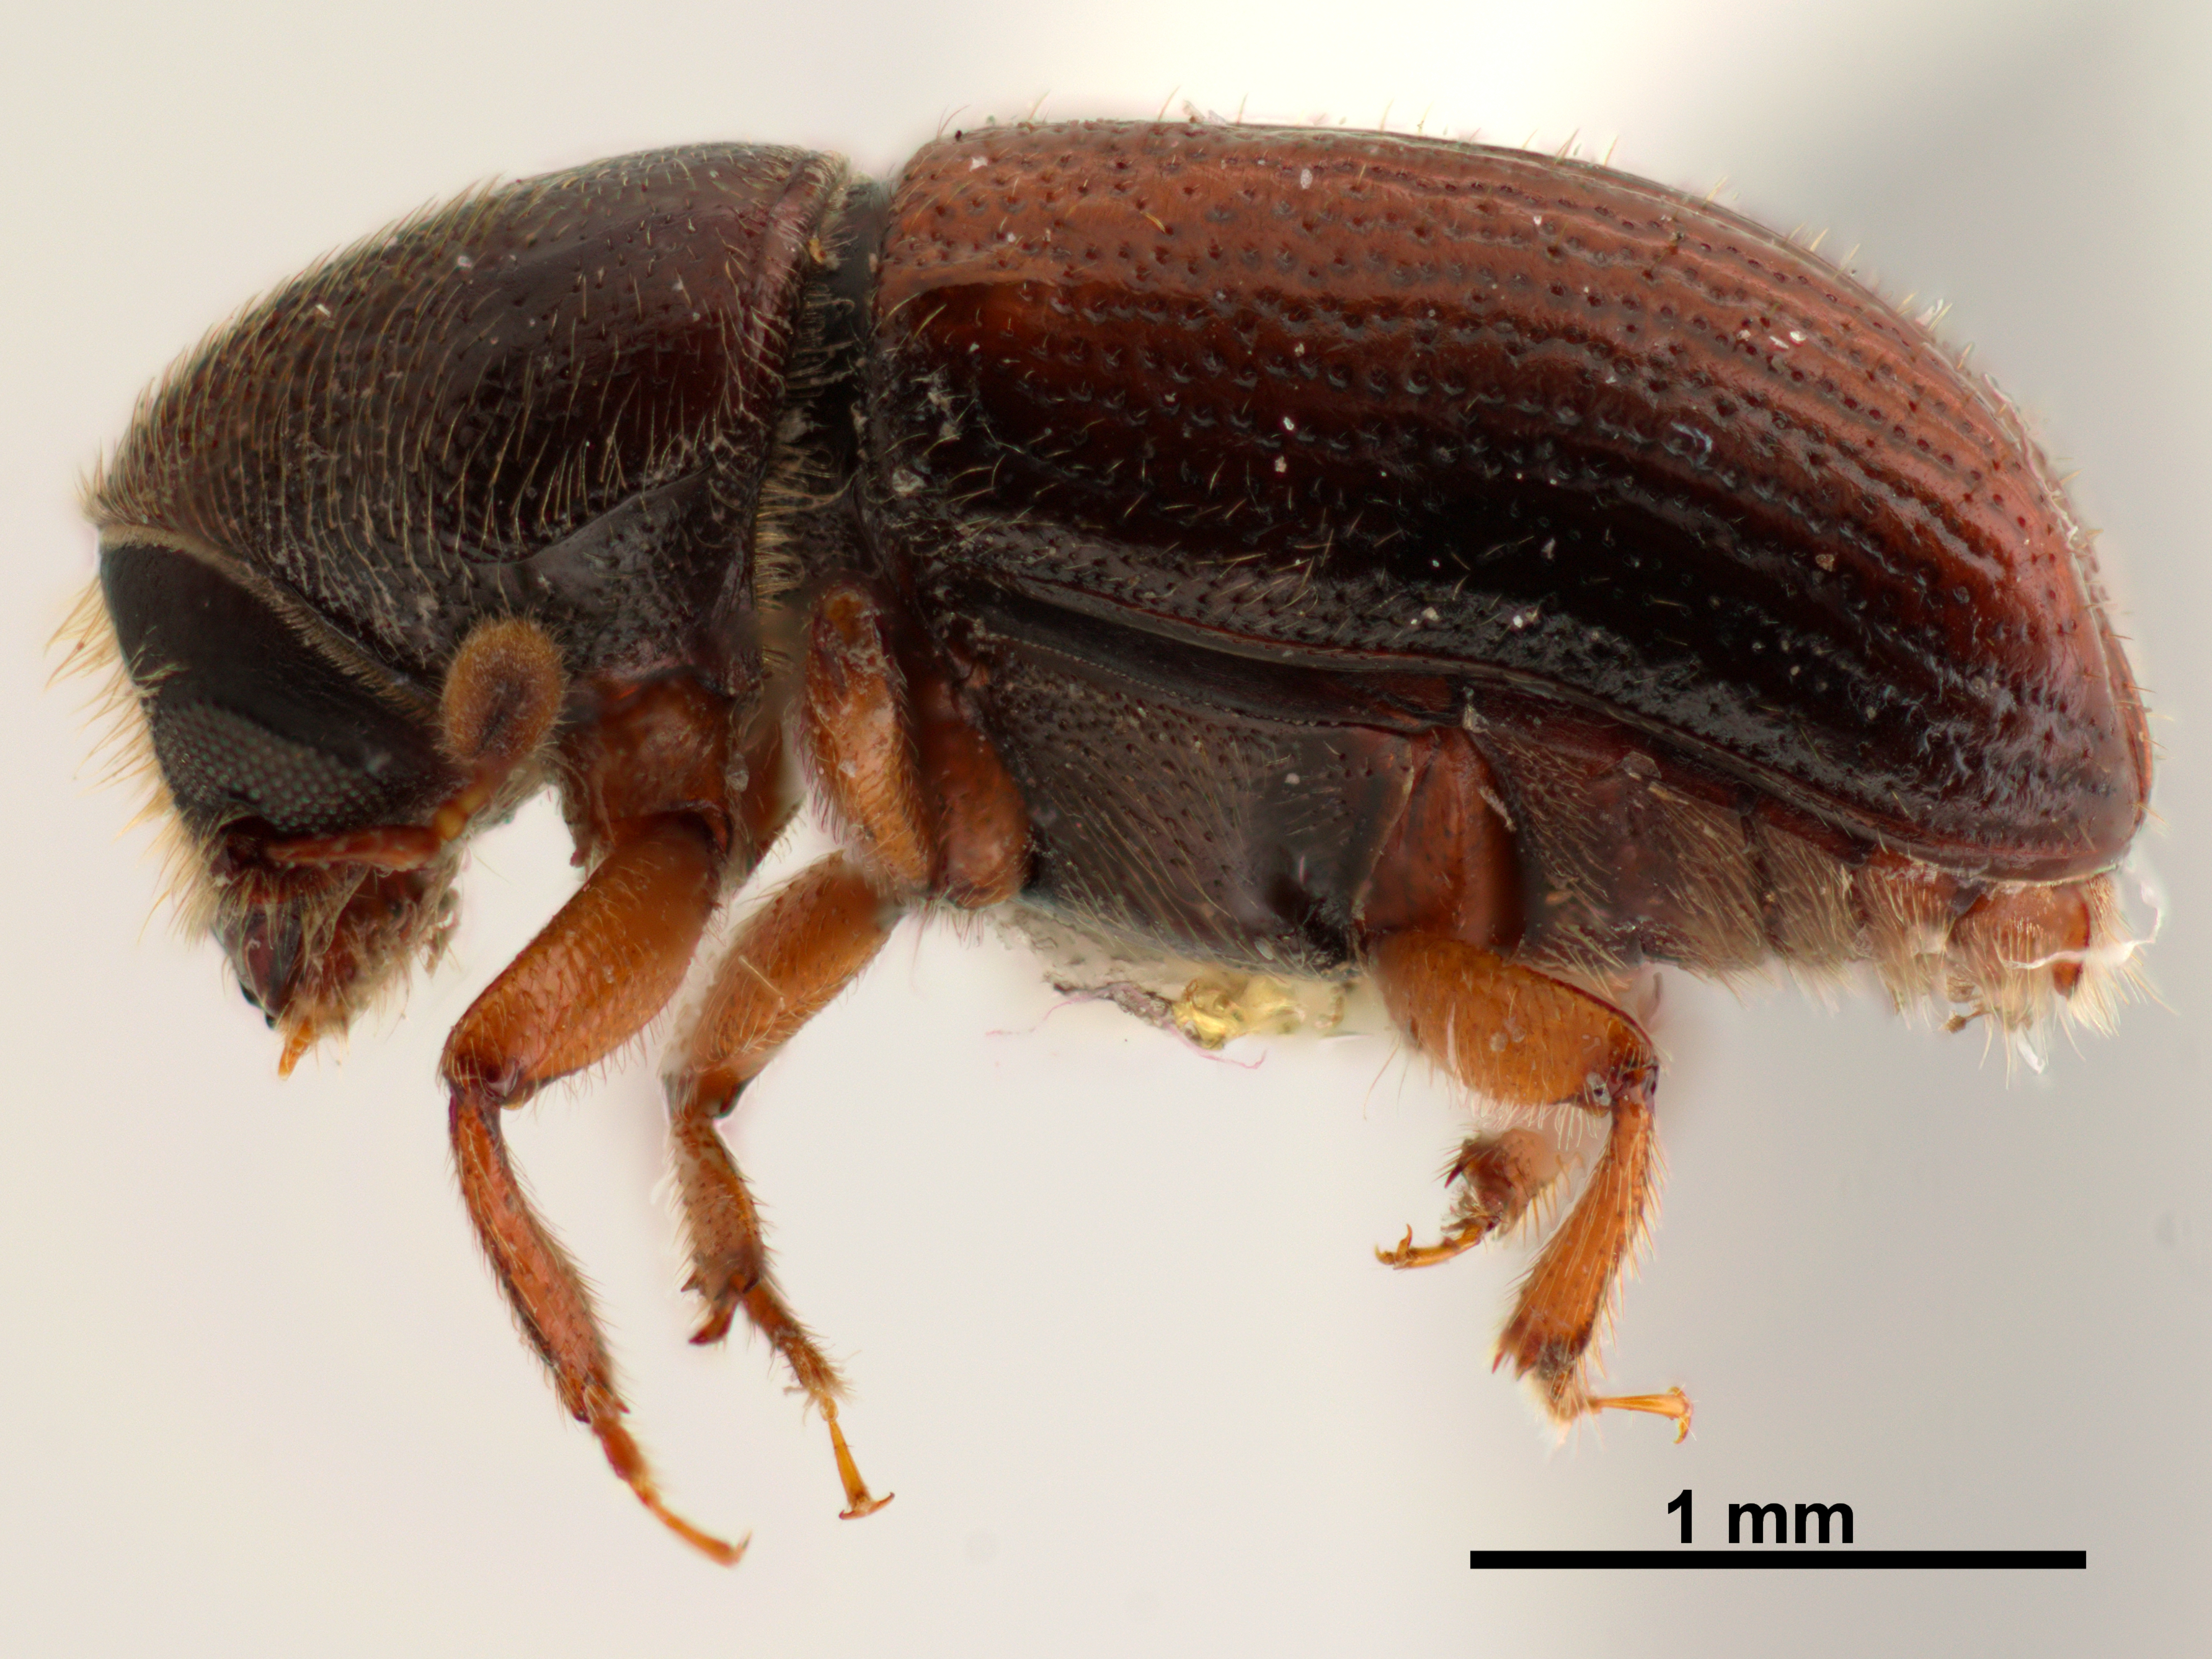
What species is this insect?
Araptus impensus
